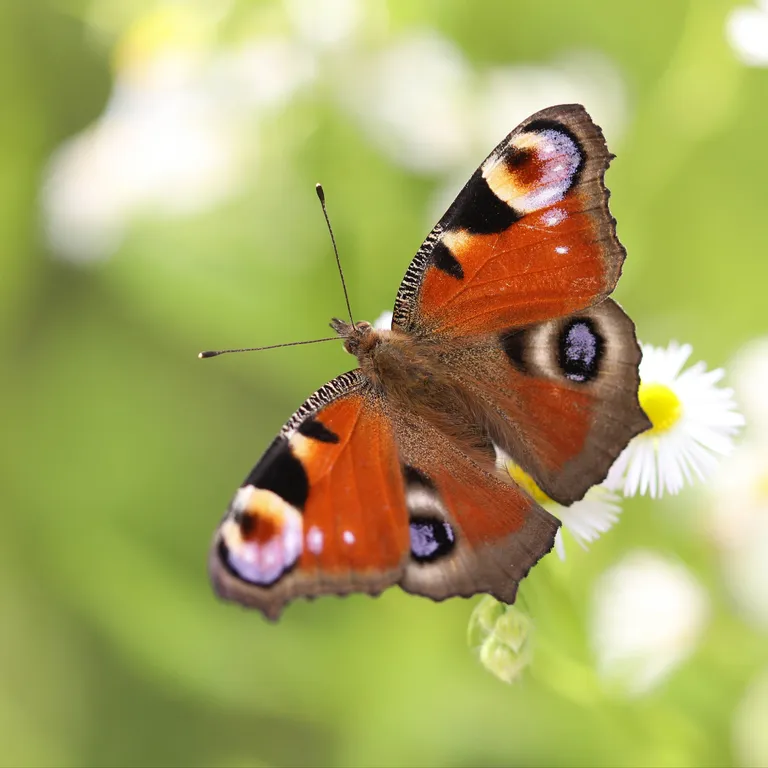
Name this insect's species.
Aglais io
